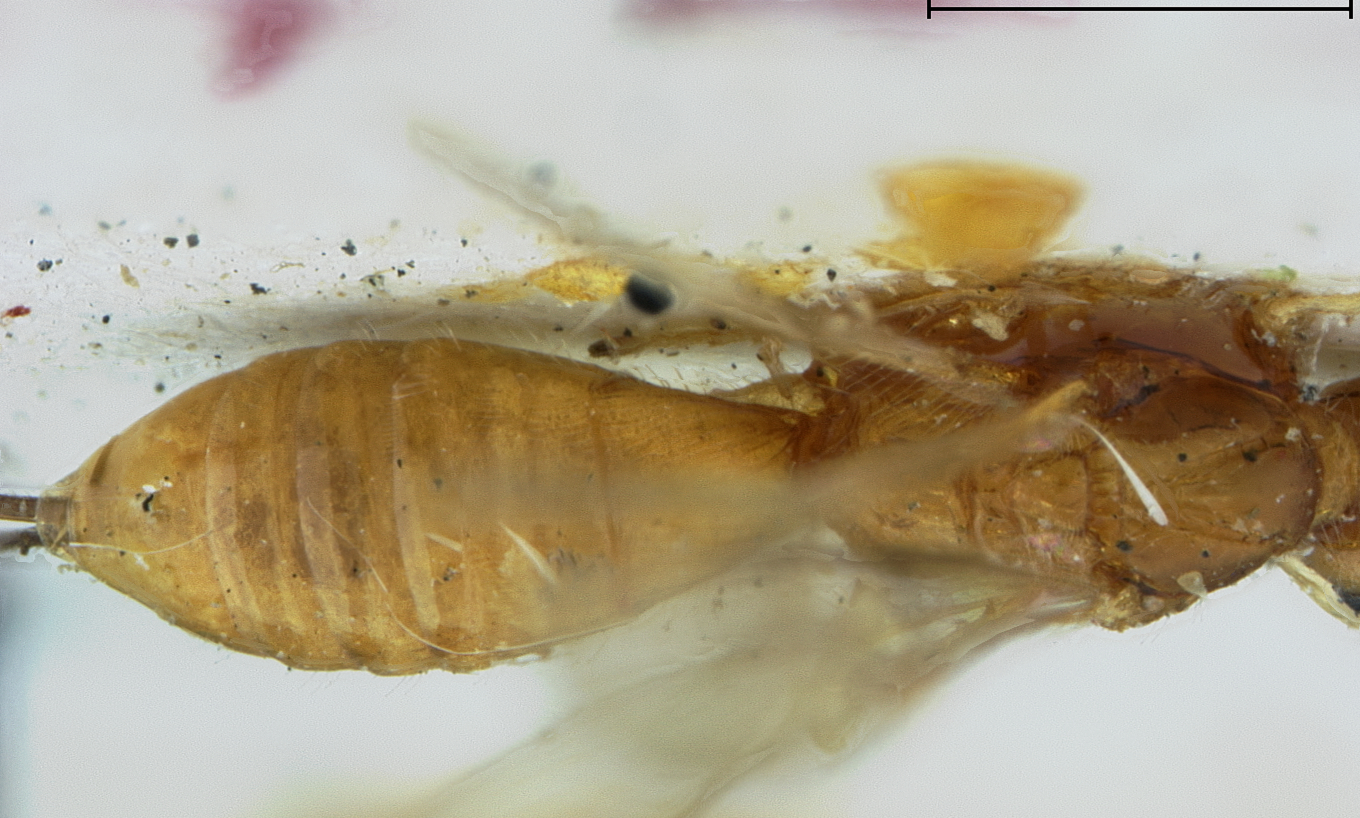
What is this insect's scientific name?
Rhyssalus selandriae
